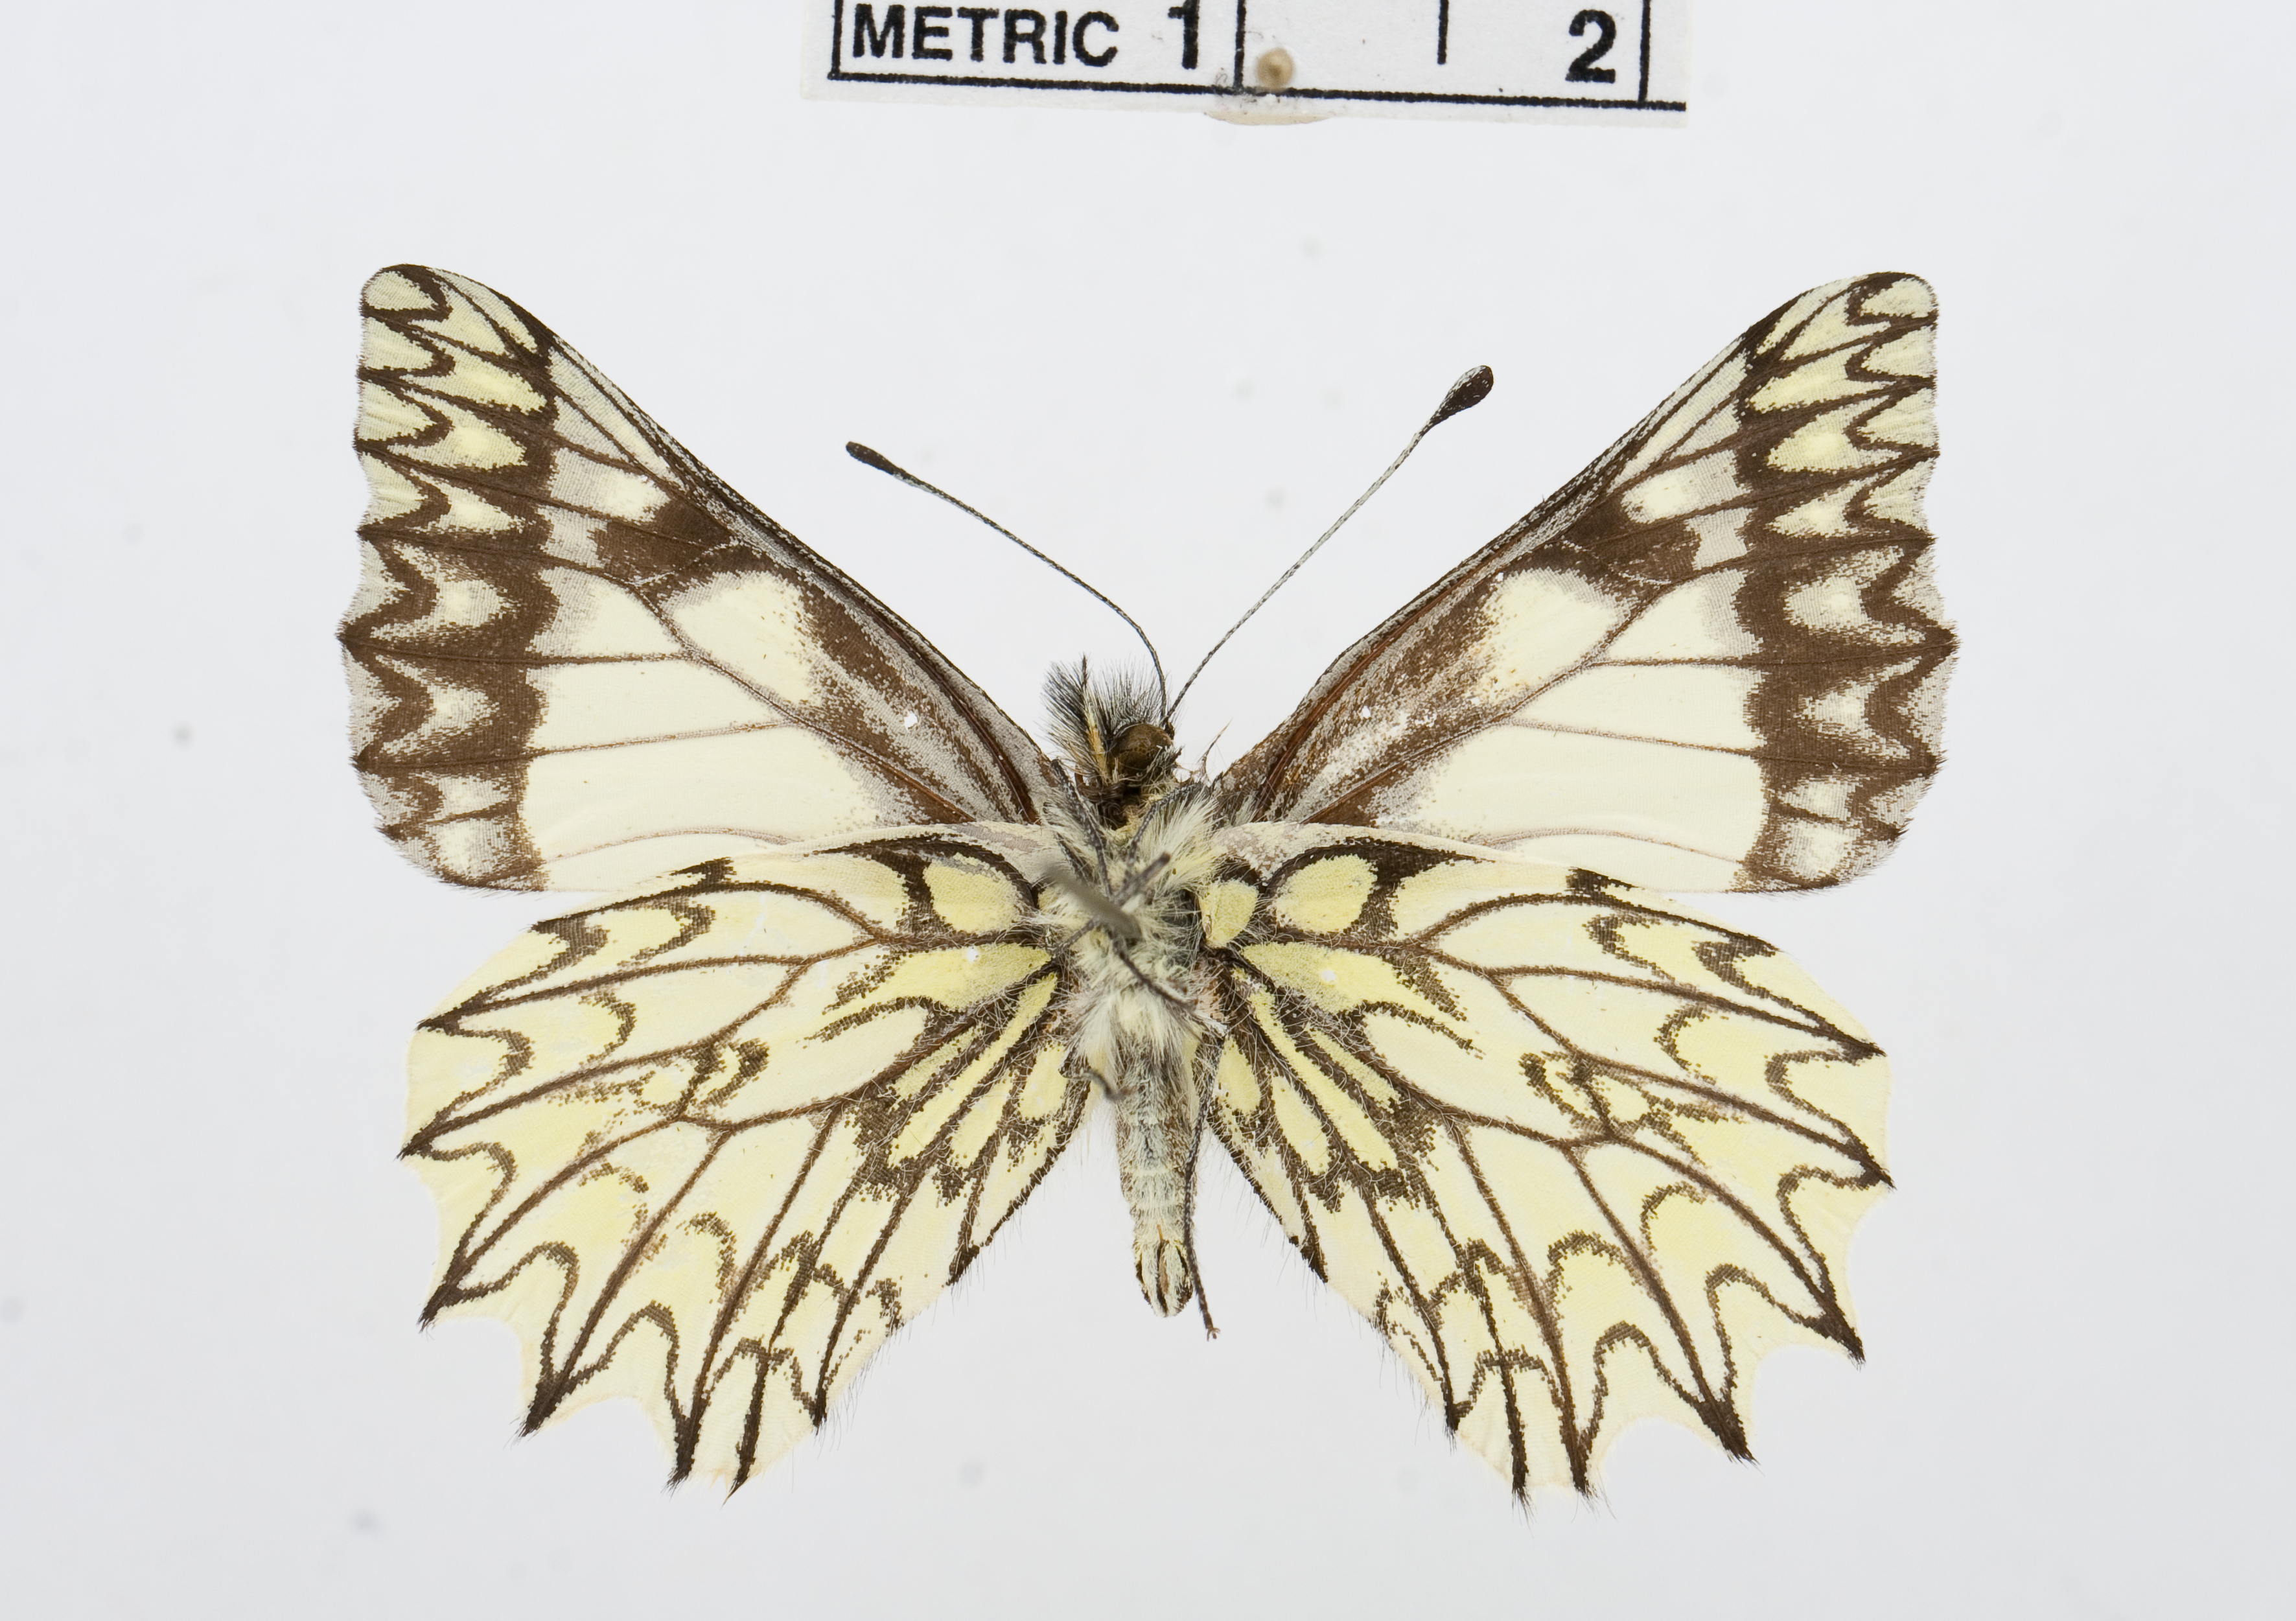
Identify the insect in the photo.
Catasticta poujadei
